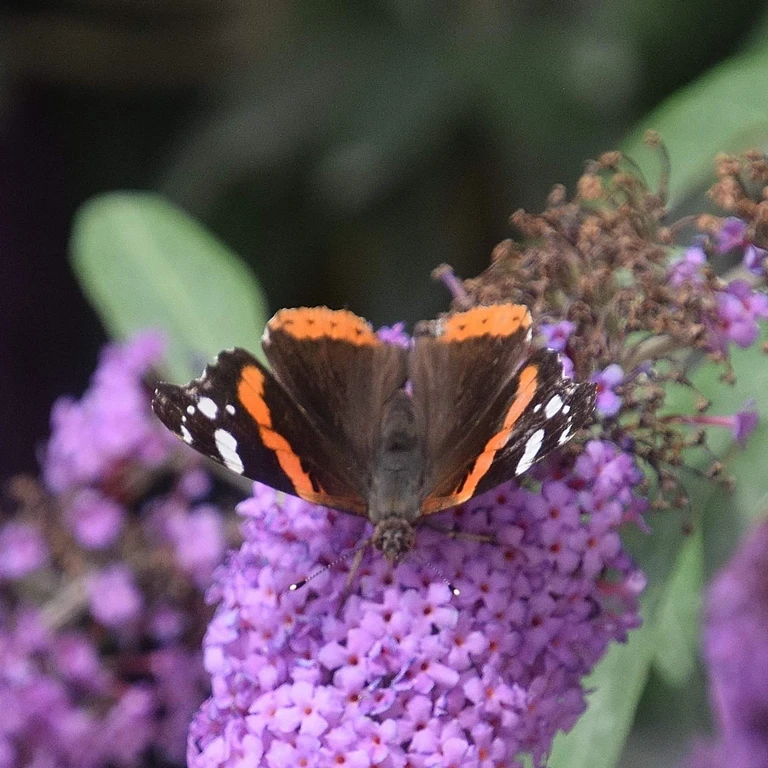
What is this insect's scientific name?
Vanessa atalanta
